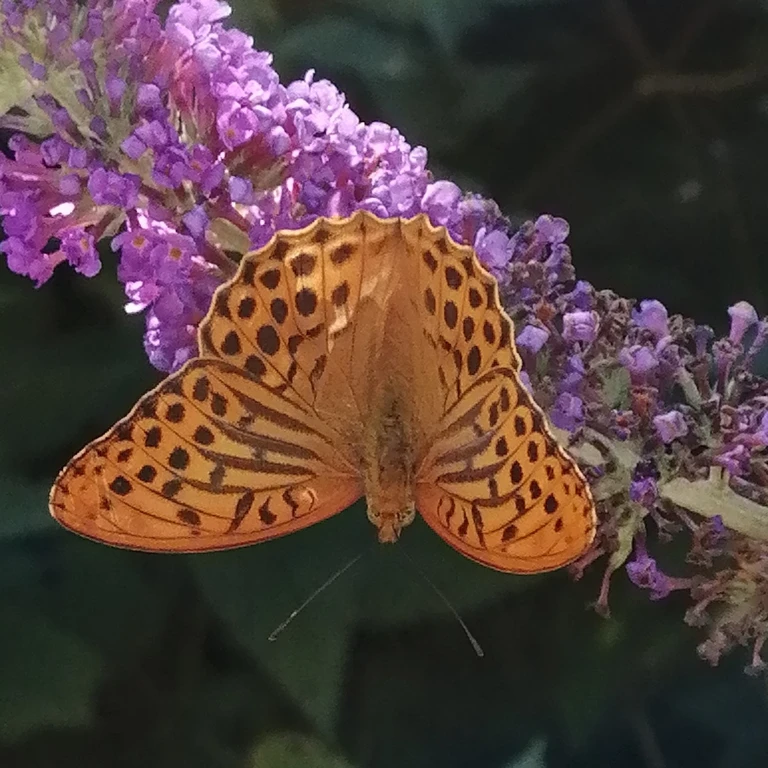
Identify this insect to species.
Argynnis paphia
